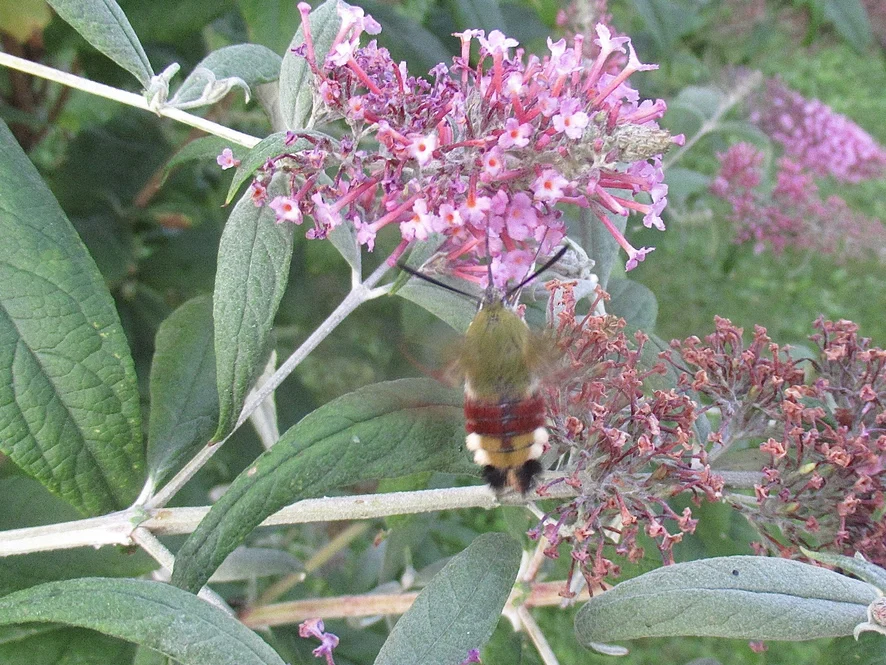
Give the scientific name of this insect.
Hemaris fuciformis
